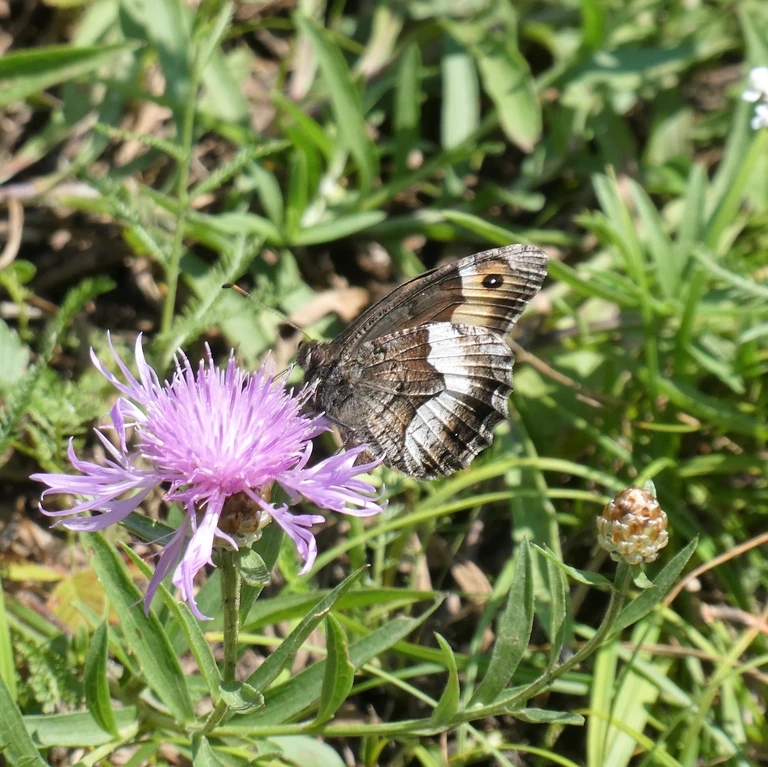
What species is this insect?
Hipparchia alcyone
